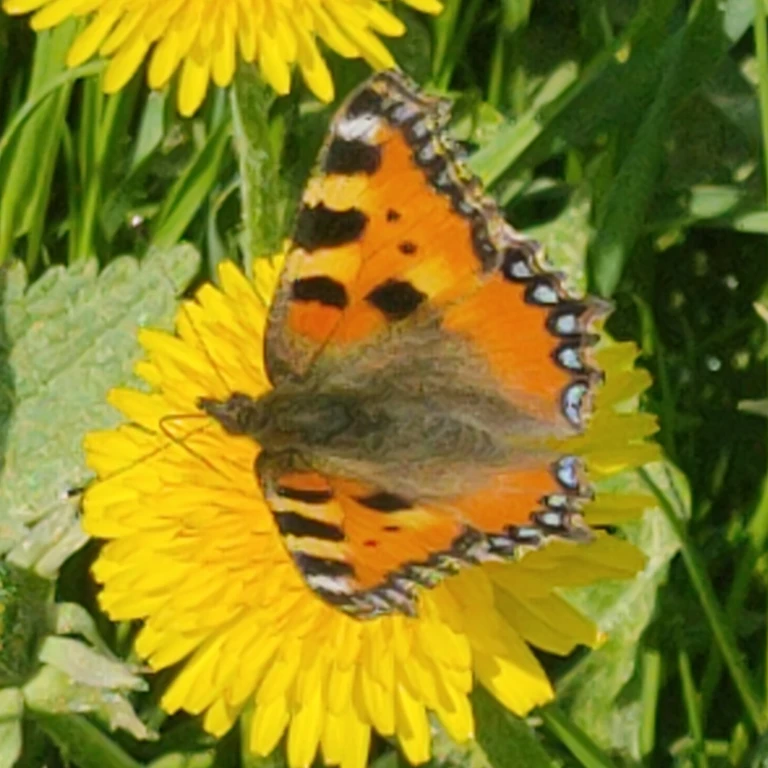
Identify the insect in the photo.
Aglais urticae
